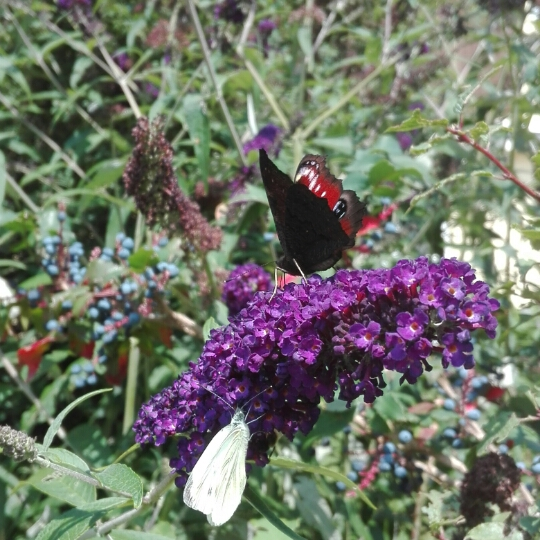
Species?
Aglais io
